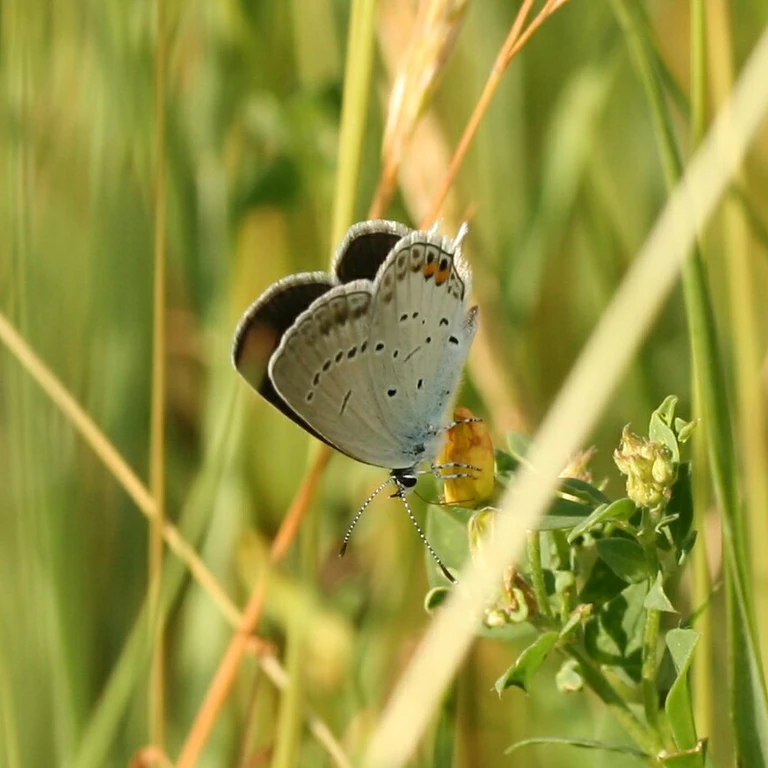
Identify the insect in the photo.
Cupido argiades (also Elkalyce argiades)
